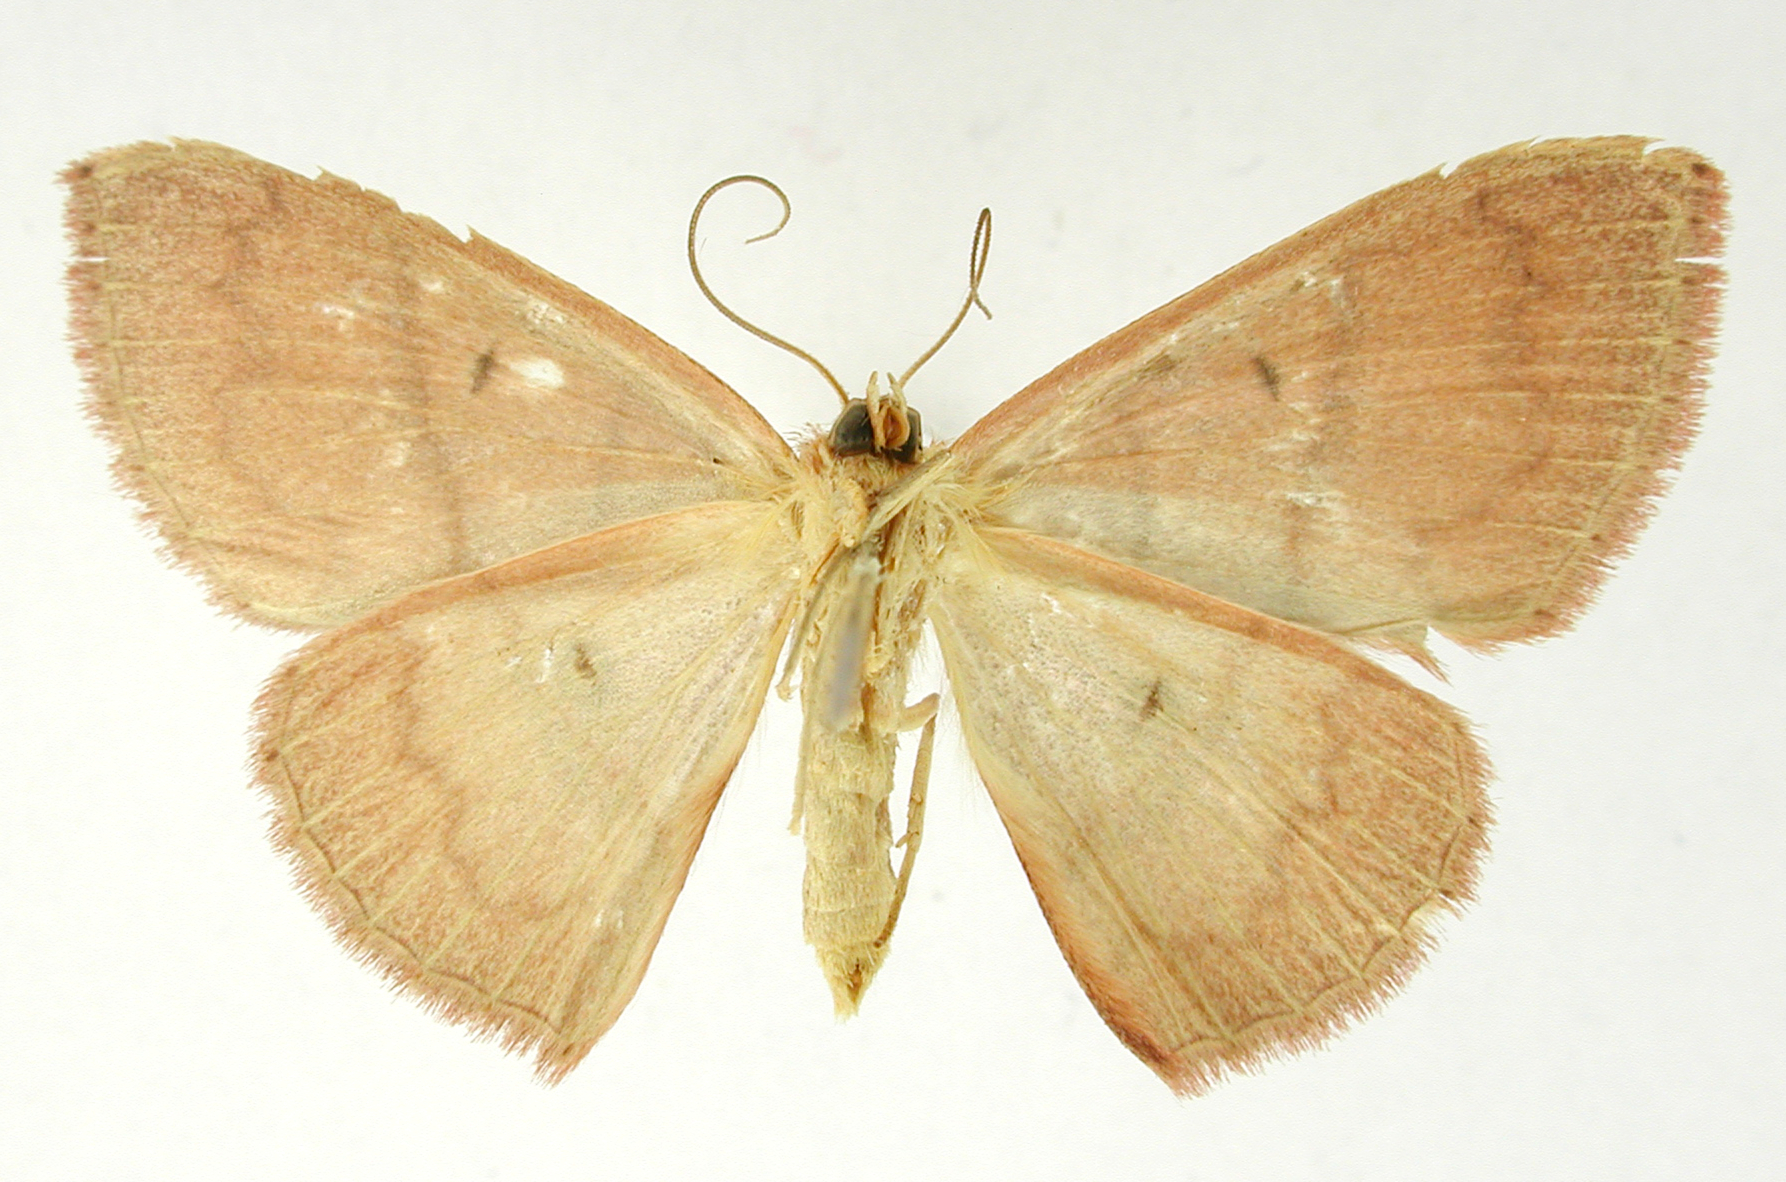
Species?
Heterephyra directilinea
